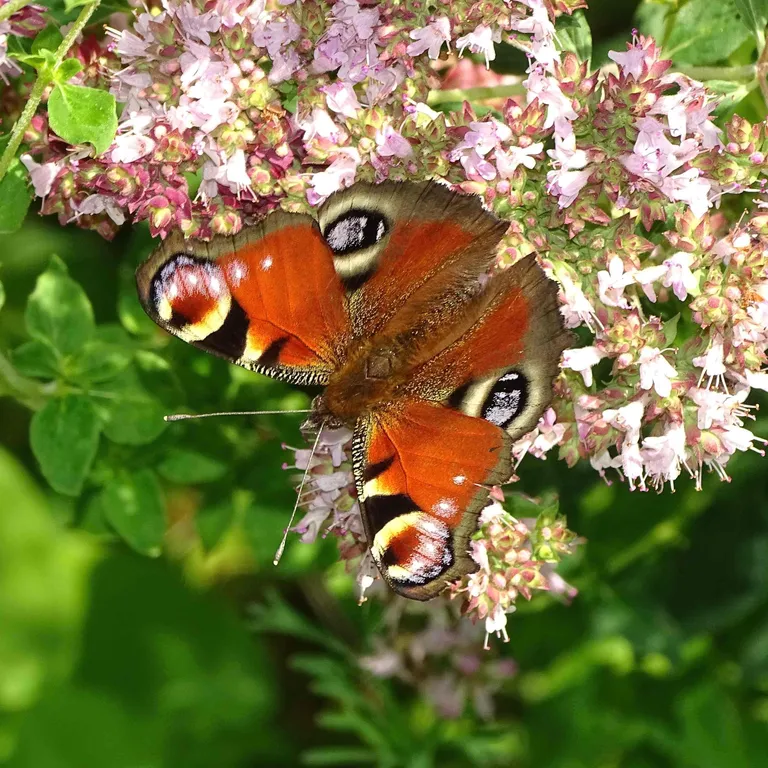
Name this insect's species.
Aglais io
